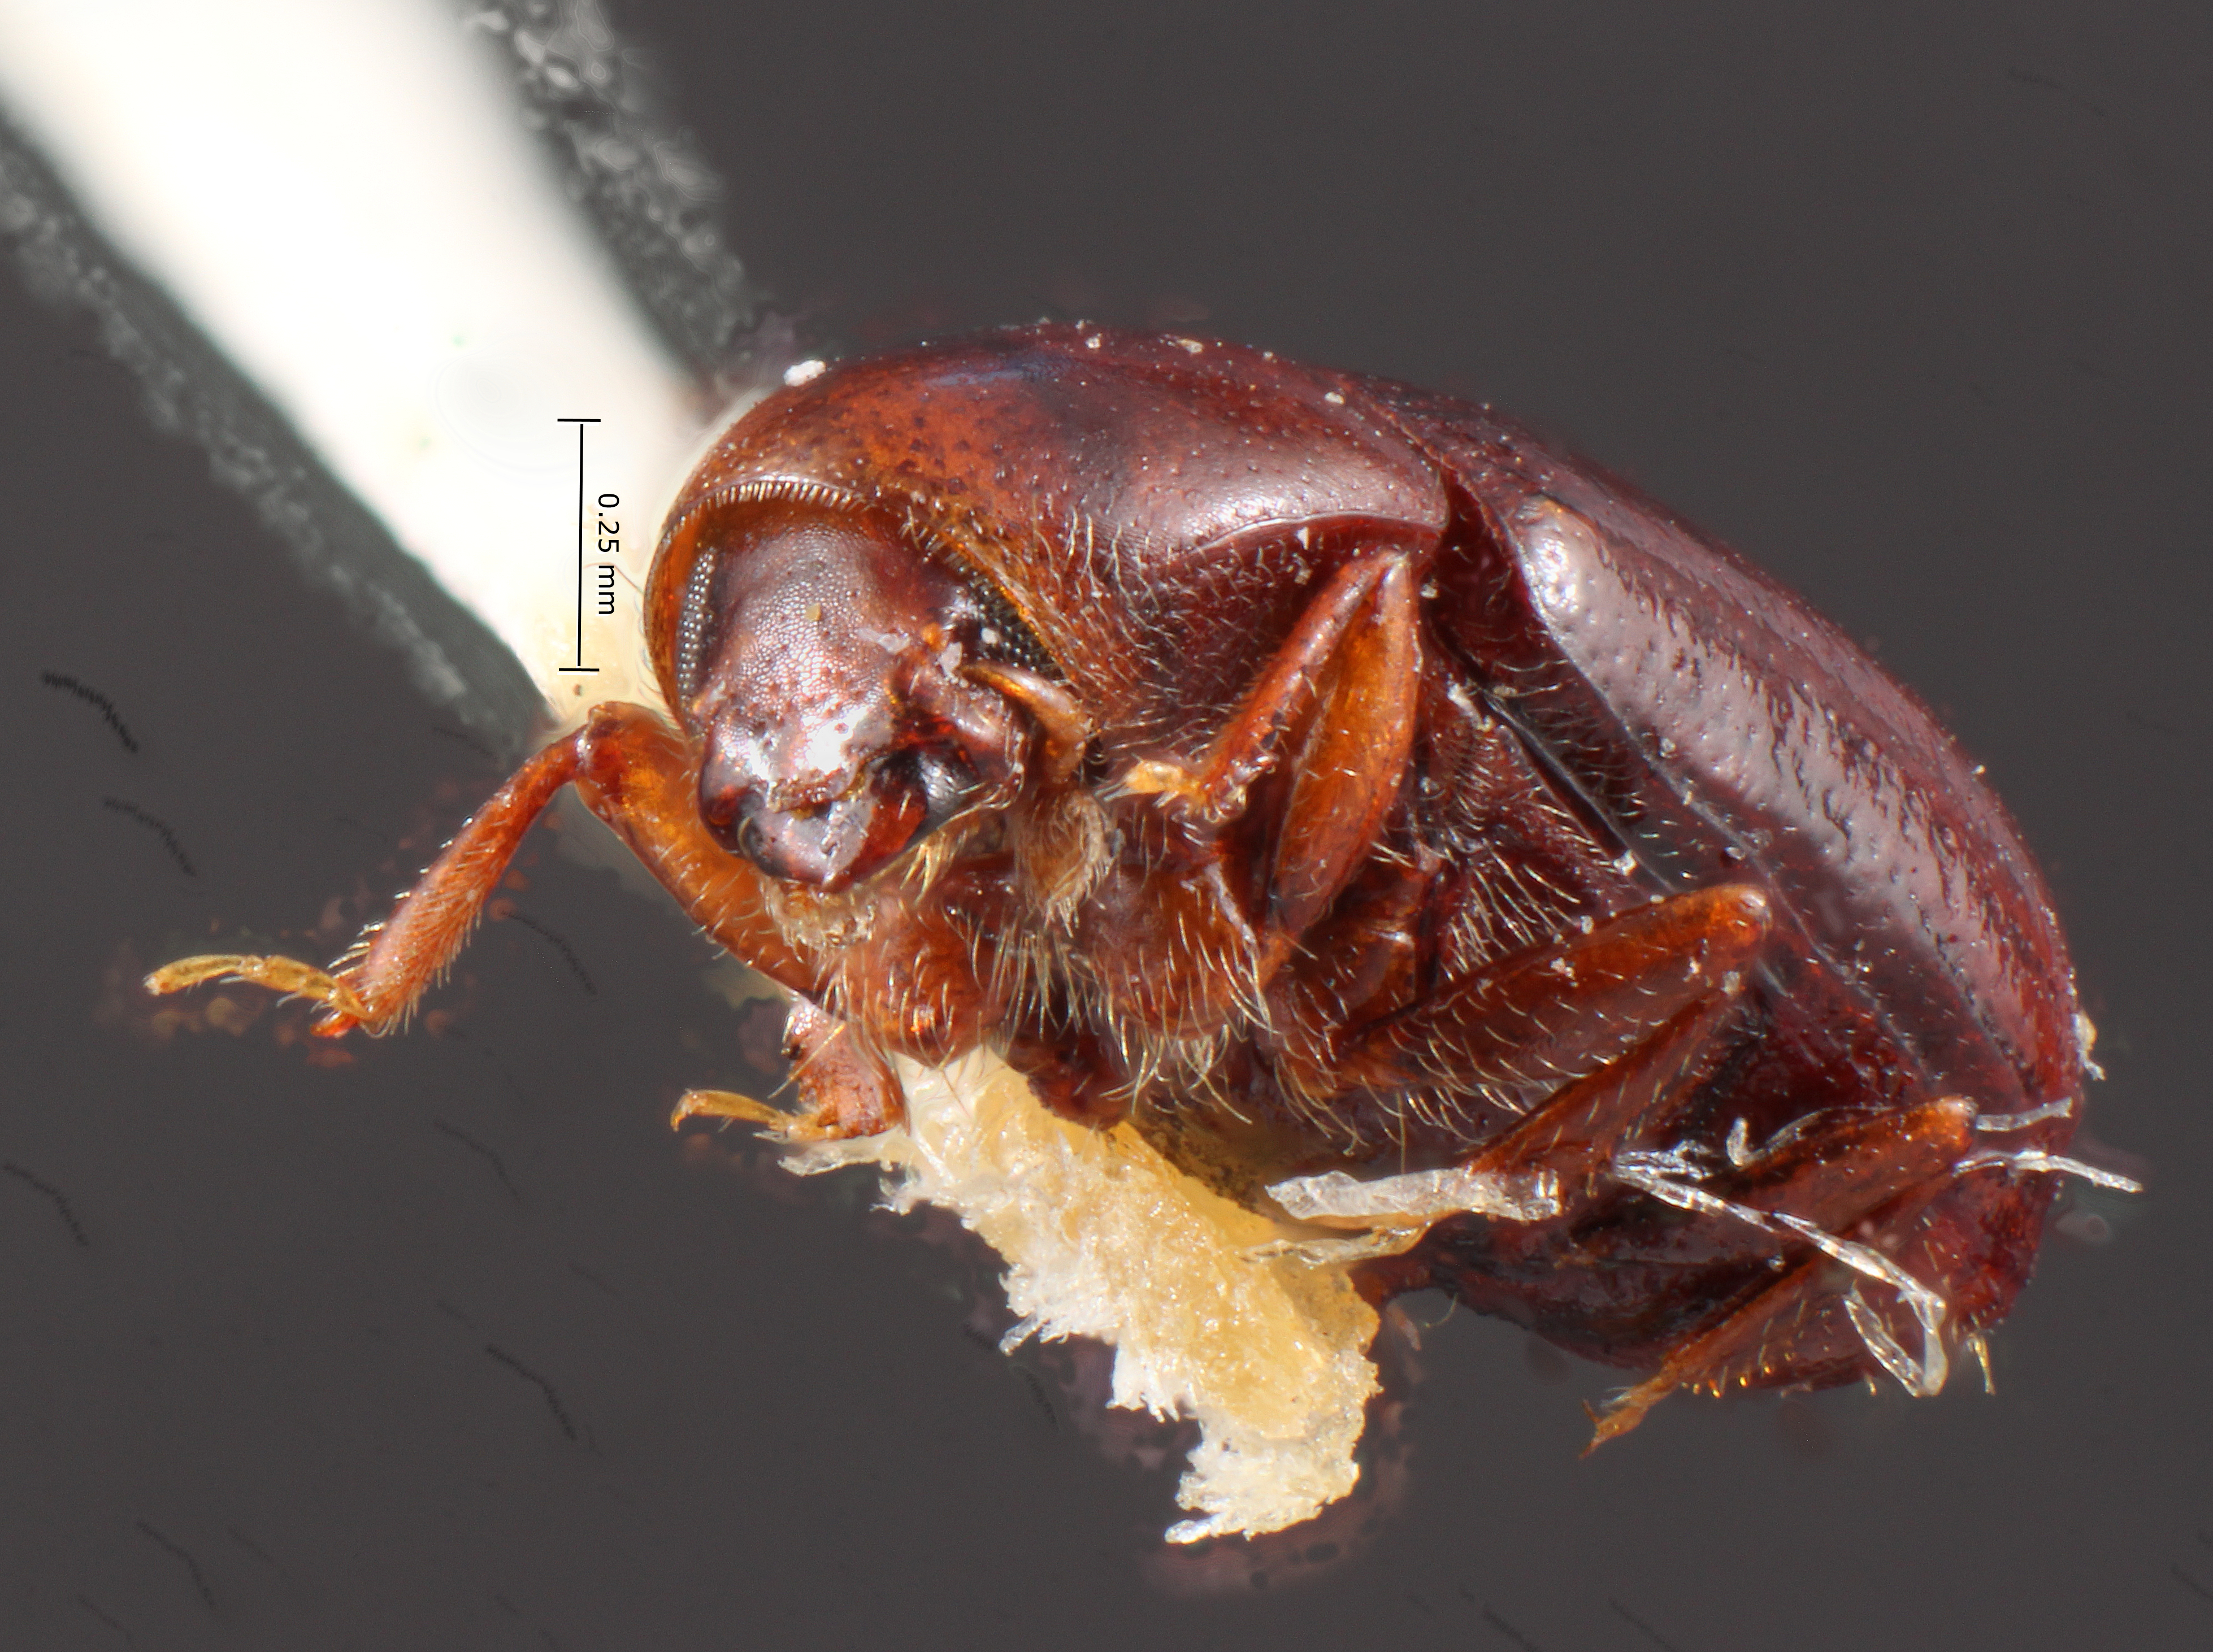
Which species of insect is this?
Hexacolus levis
